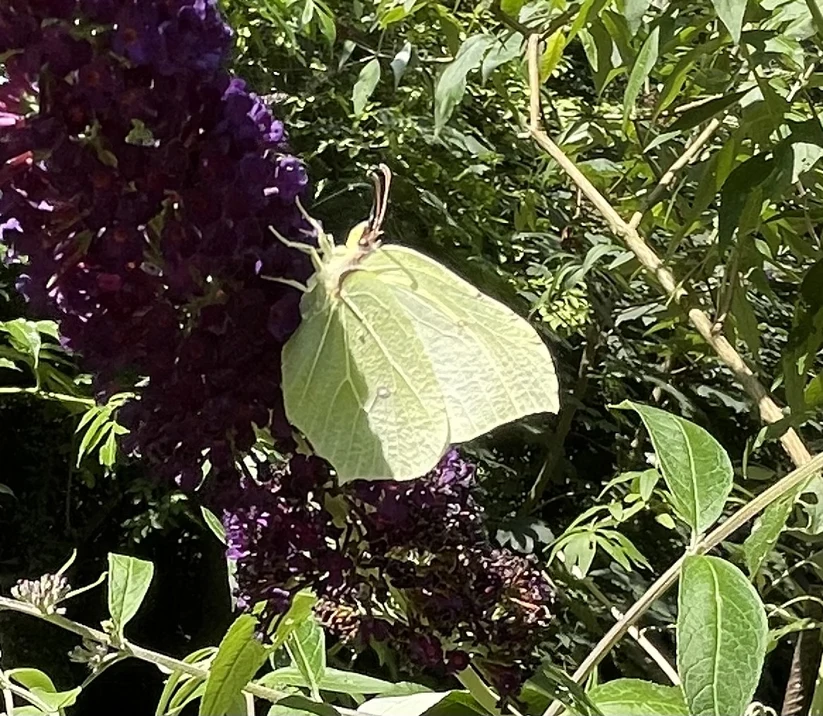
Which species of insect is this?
Gonepteryx rhamni
